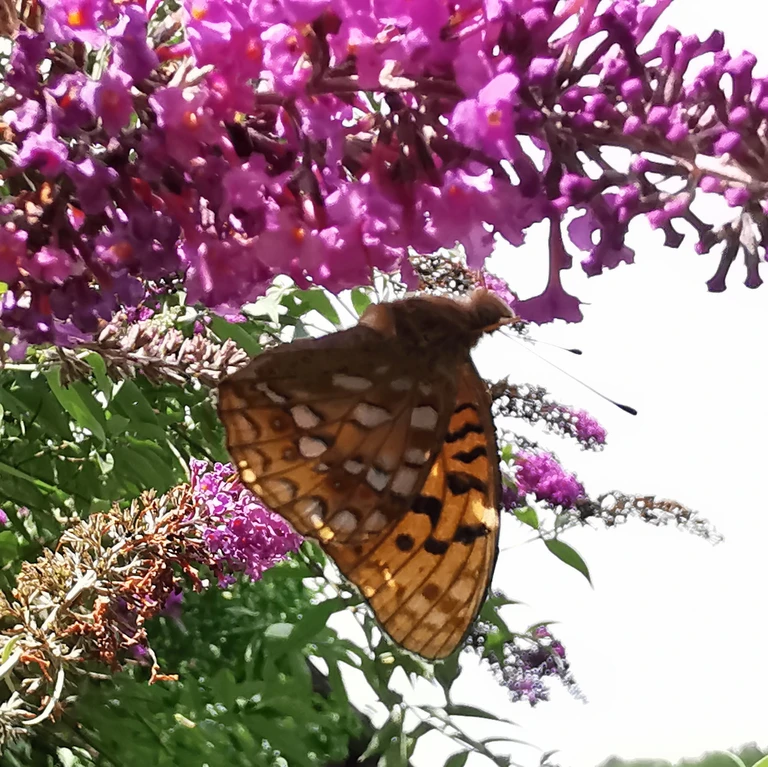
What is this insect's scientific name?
Fabriciana adippe
